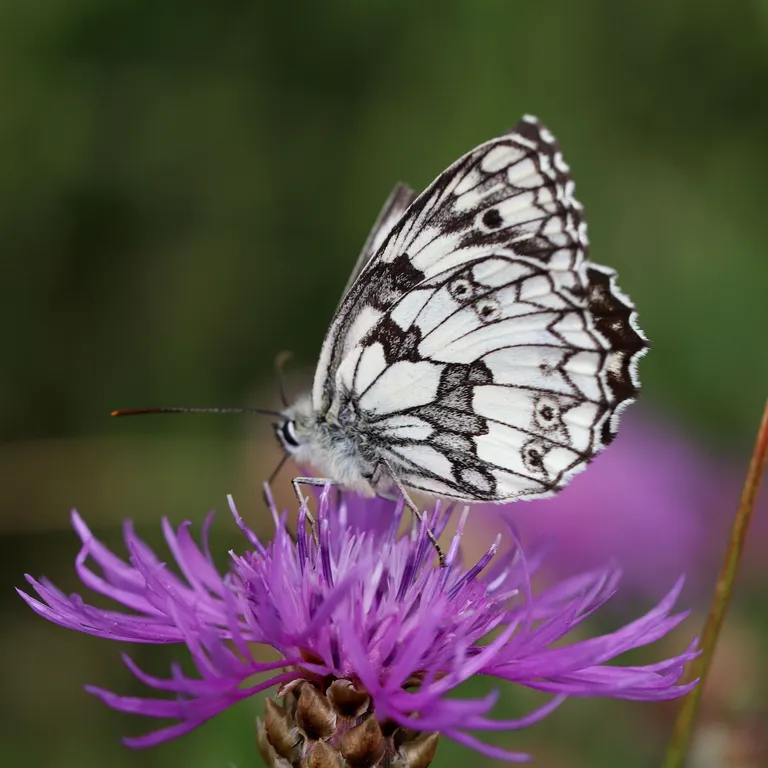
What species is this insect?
Melanargia galathea
